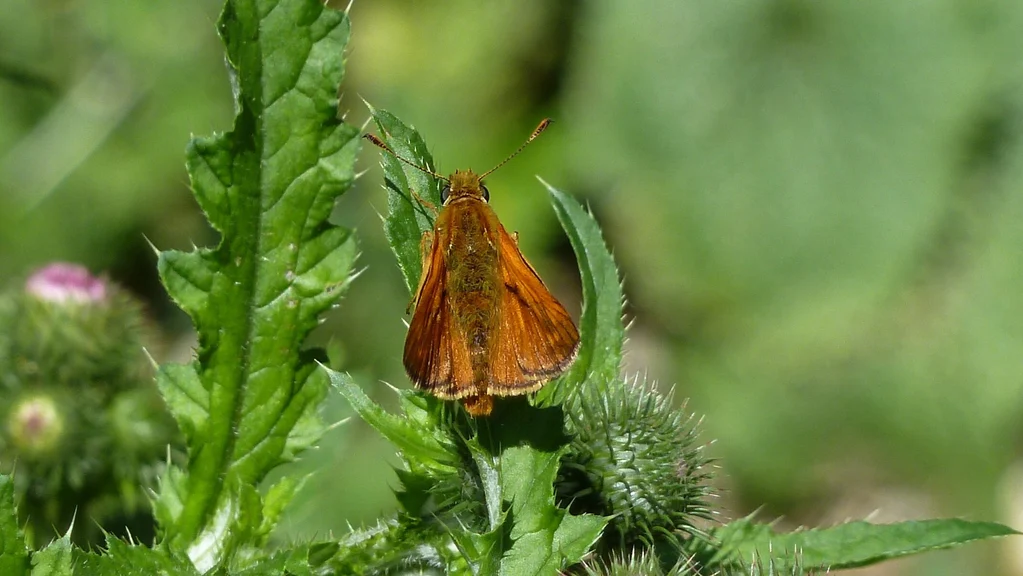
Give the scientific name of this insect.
Ochlodes sylvanus (also Ochlodes venata)
